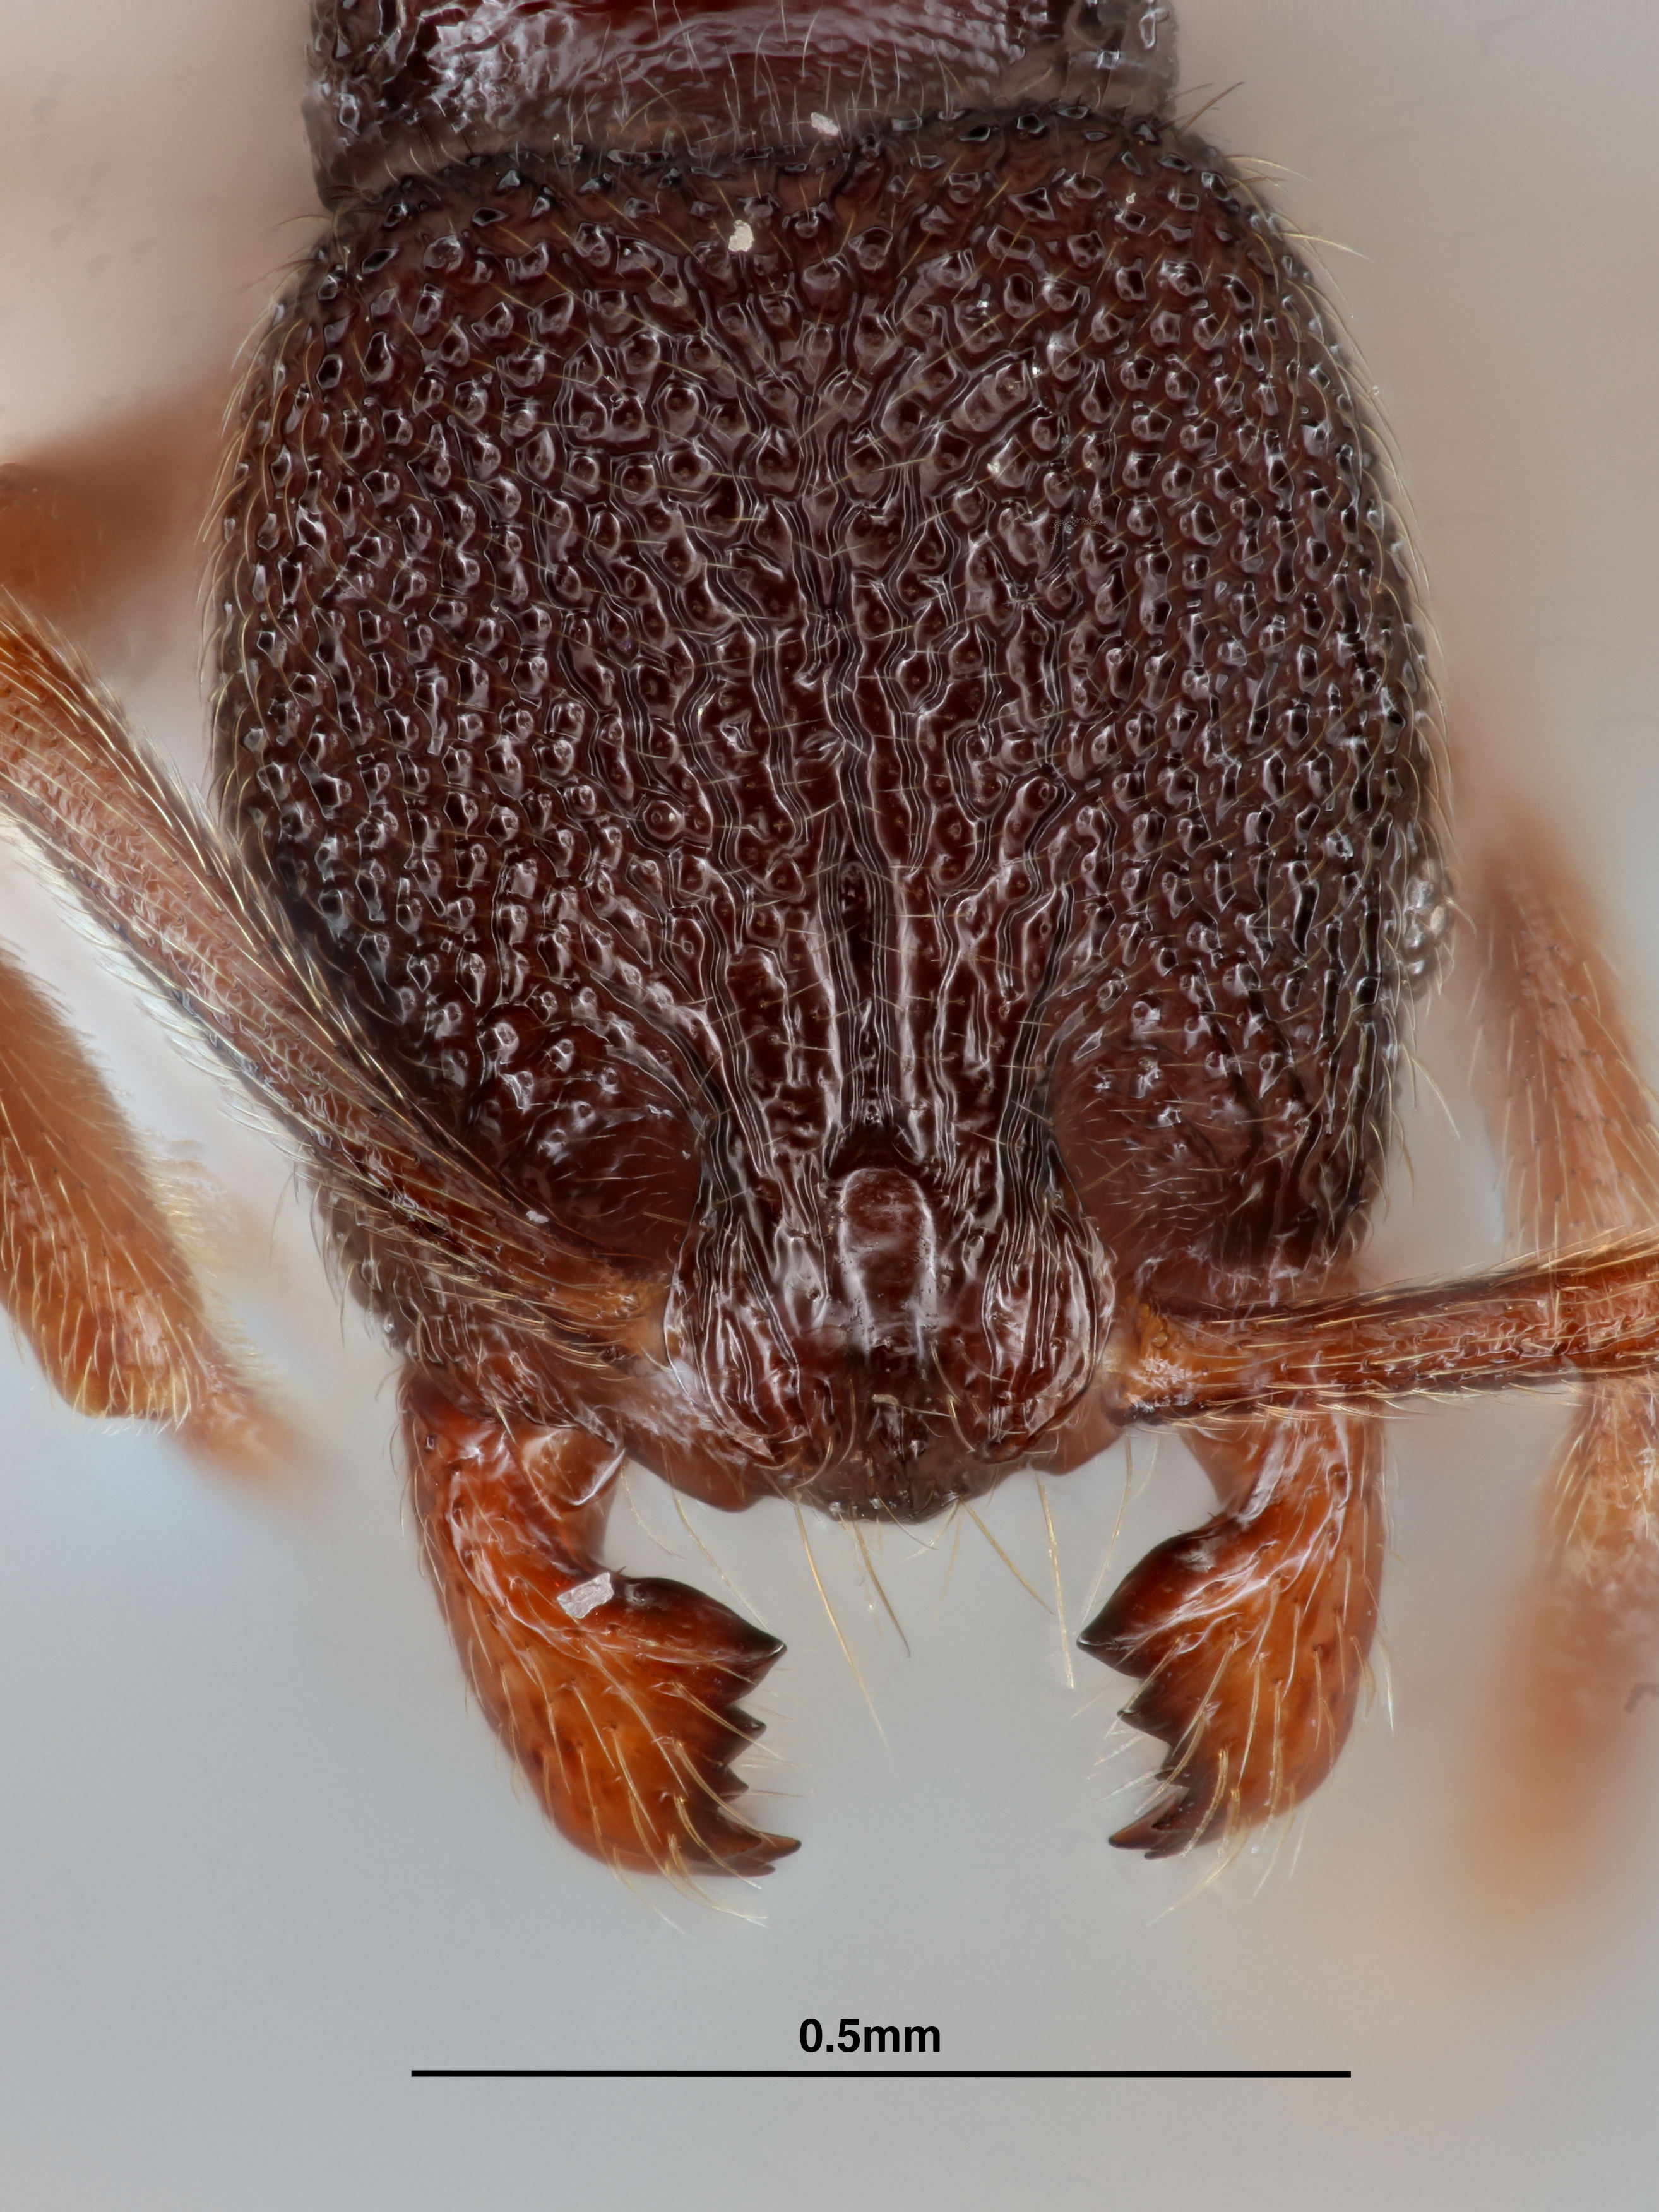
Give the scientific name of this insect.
Stenamma cusuco
